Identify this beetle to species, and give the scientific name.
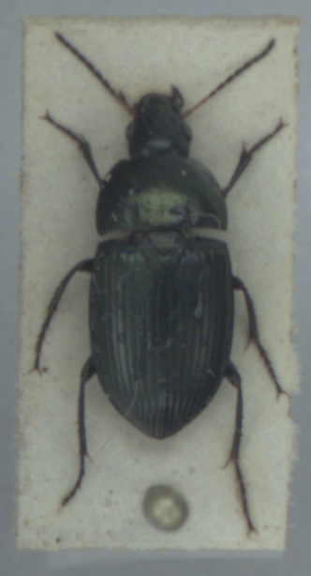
Amara ovata
